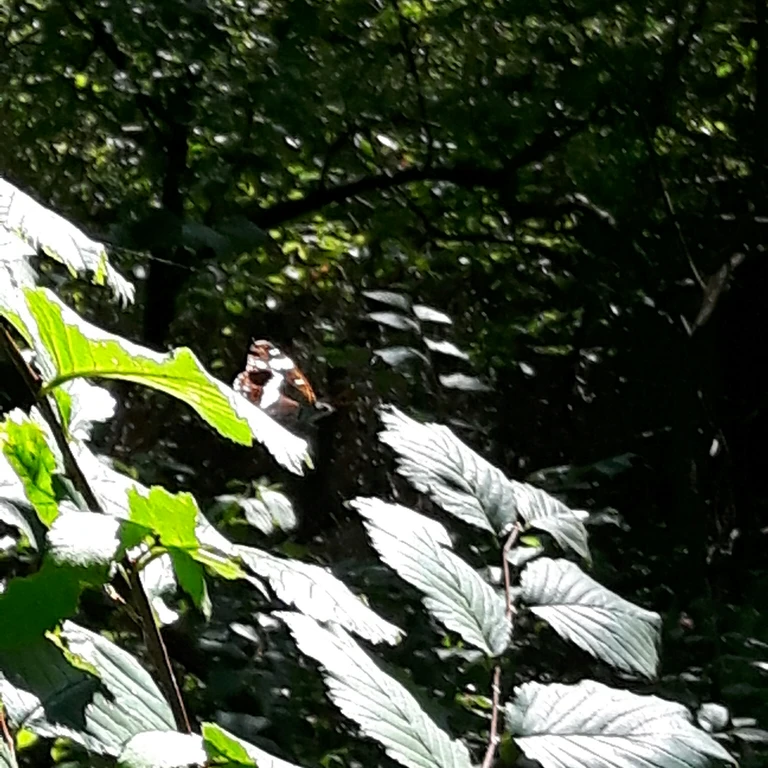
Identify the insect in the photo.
Limenitis camilla (also Ladoga camilla)
